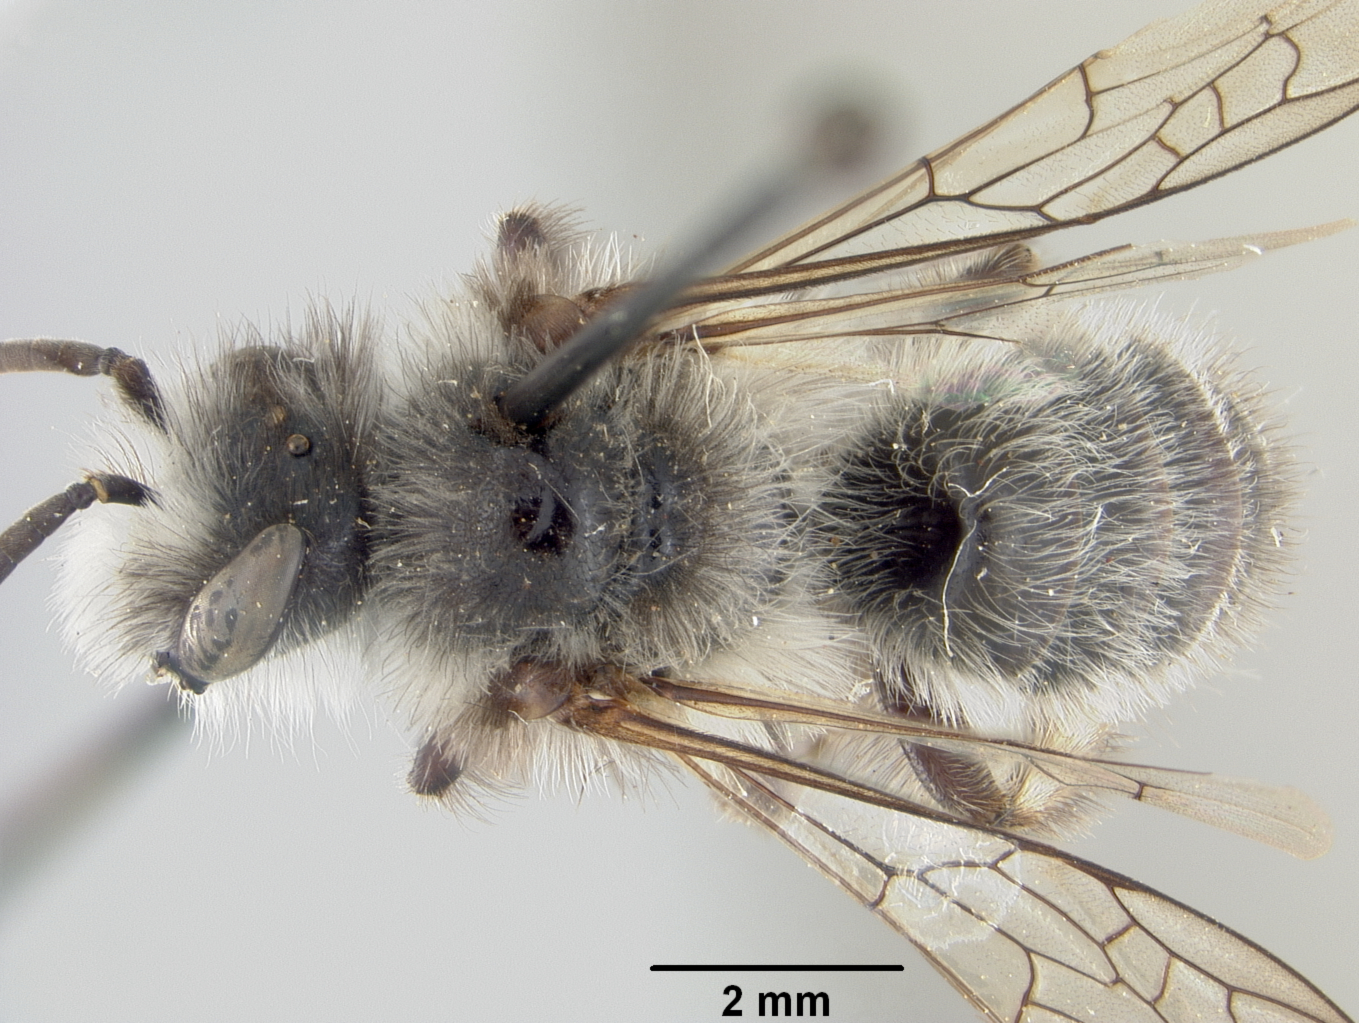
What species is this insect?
Lonchopria inca
